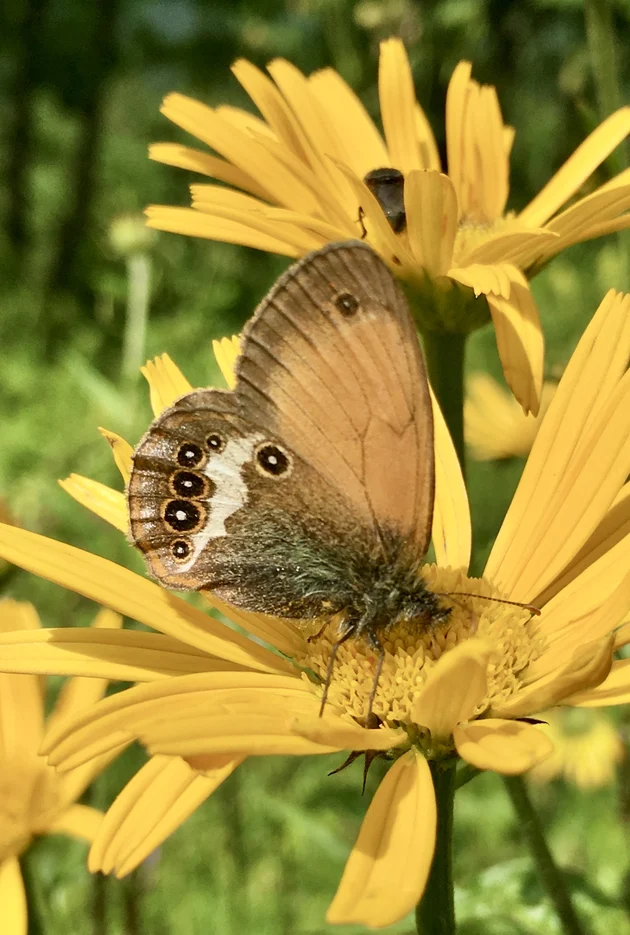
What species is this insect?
Coenonympha arcania
